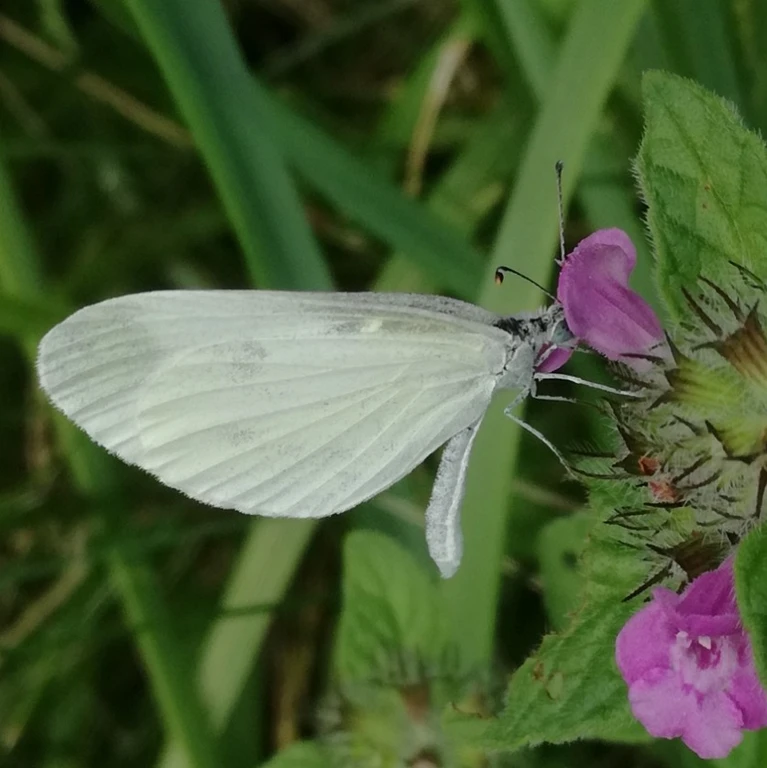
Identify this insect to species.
Leptidea sinapis/juvernica
